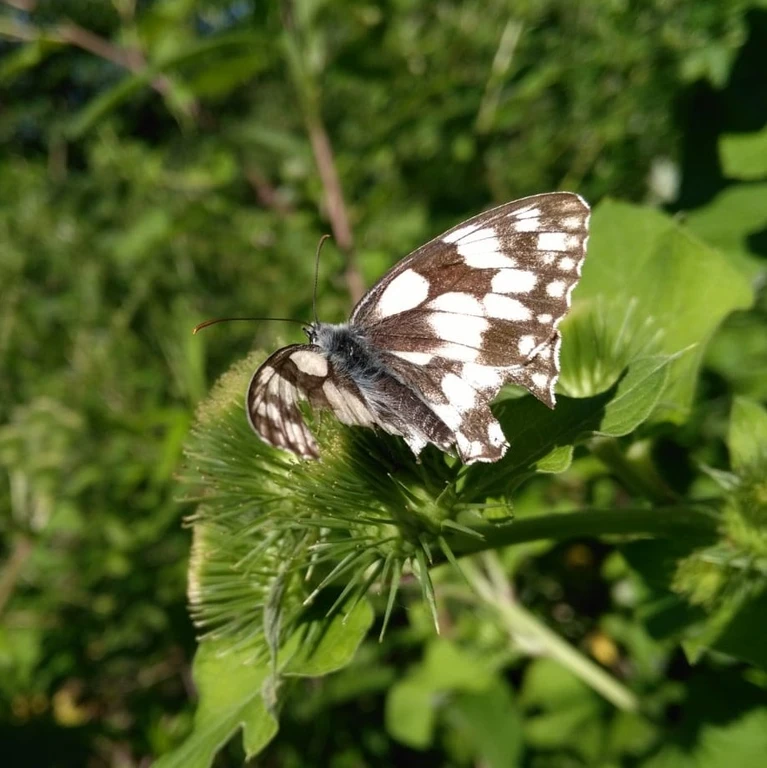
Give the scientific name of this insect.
Melanargia galathea
